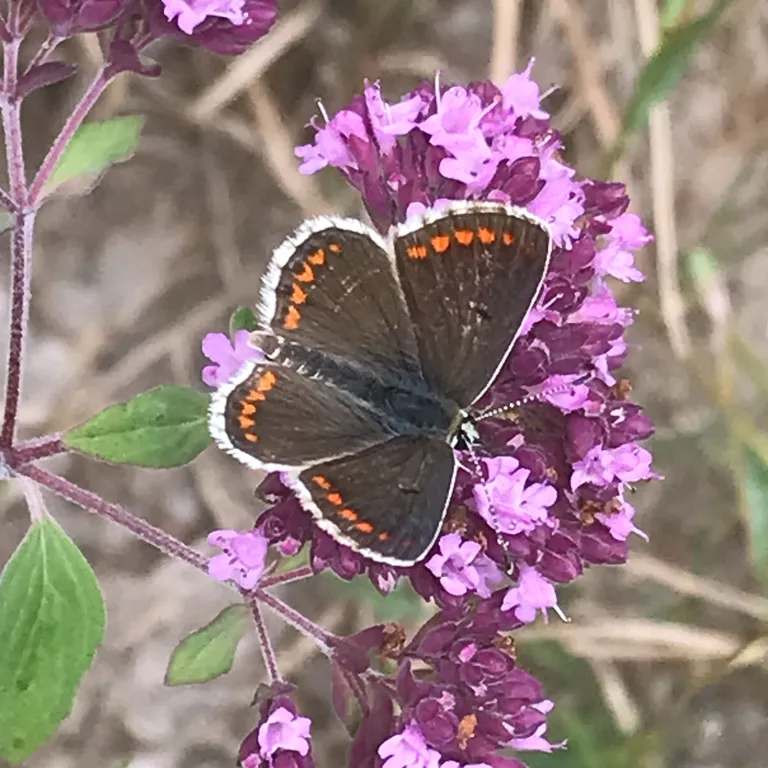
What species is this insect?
Aricia agestis/artaxerxes
